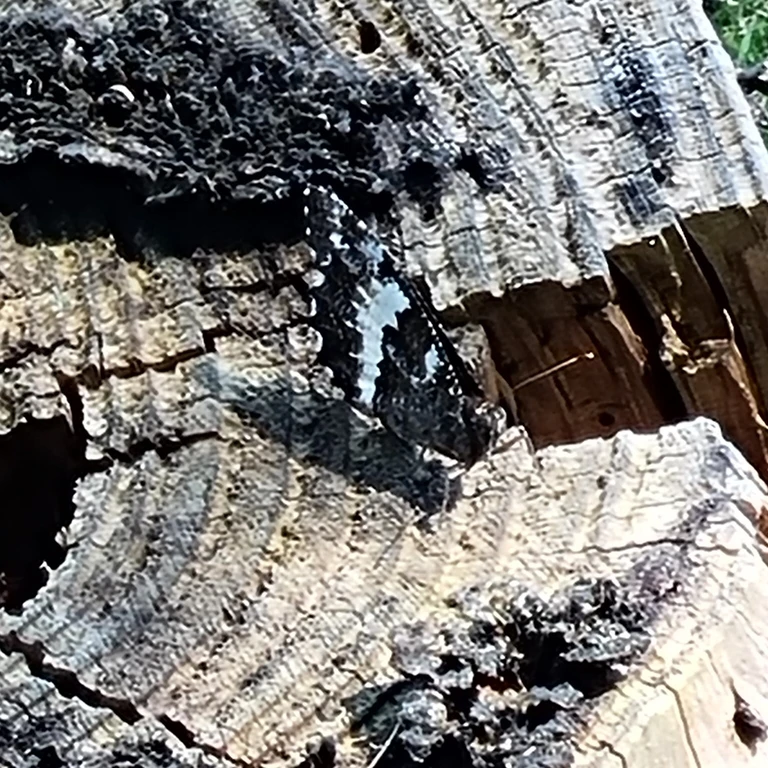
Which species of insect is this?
Brintesia circe
